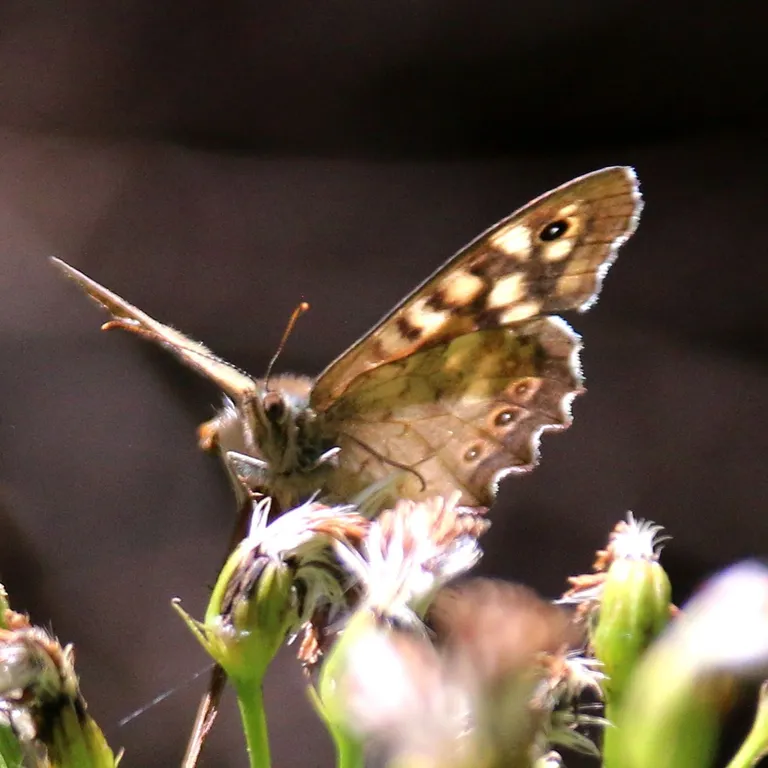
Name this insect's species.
Pararge aegeria
